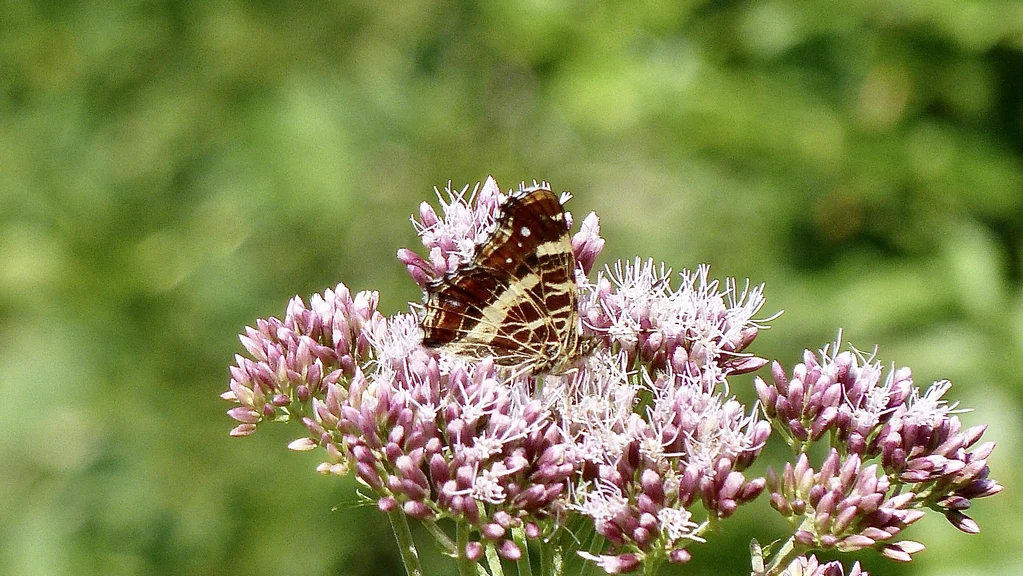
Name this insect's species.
Araschnia levana
